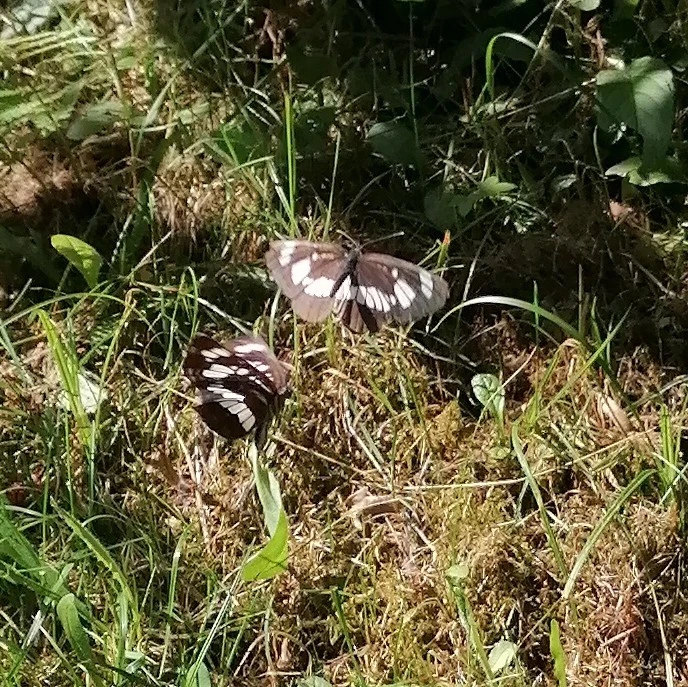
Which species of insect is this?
Neptis rivularis
